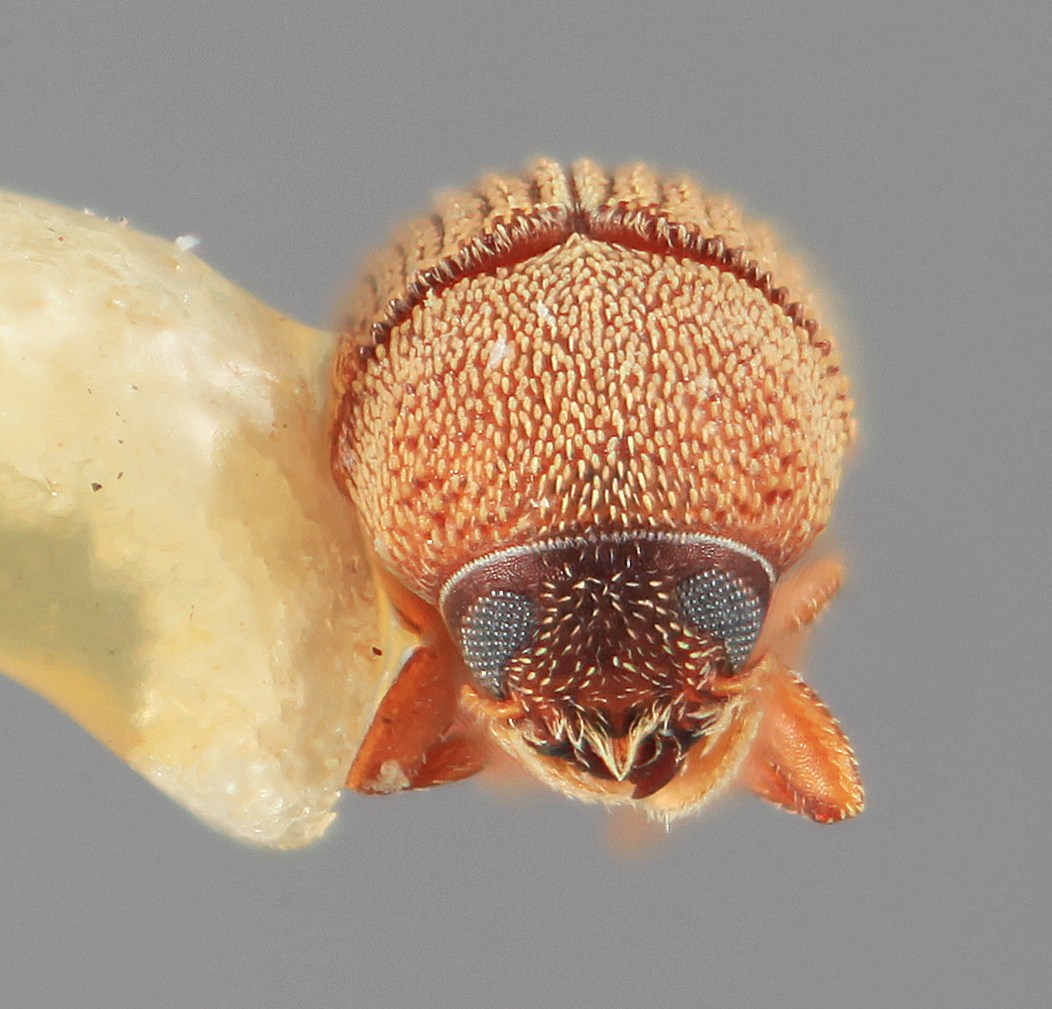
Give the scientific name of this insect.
Chramesus minulus
